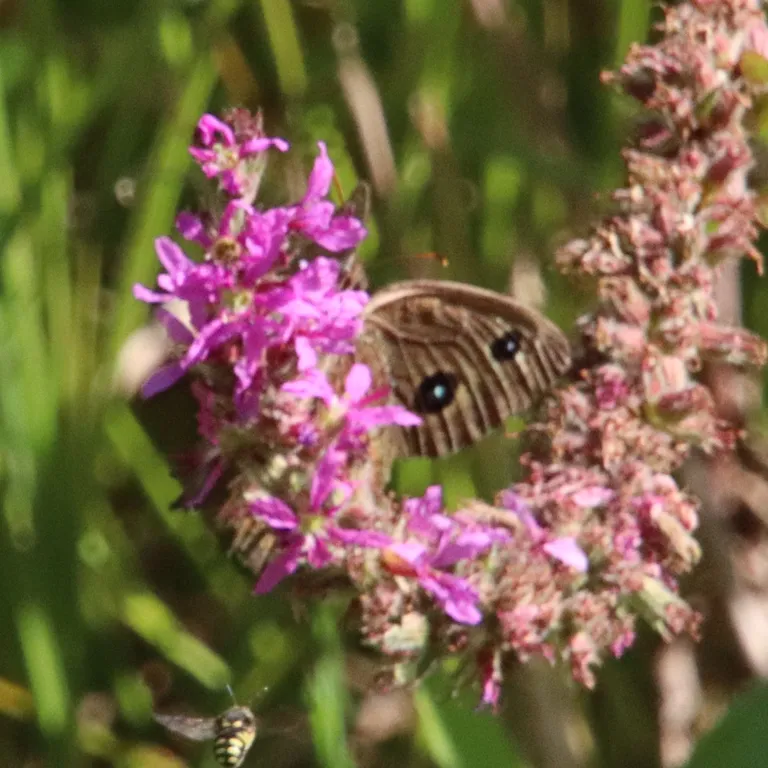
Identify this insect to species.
Minois dryas
